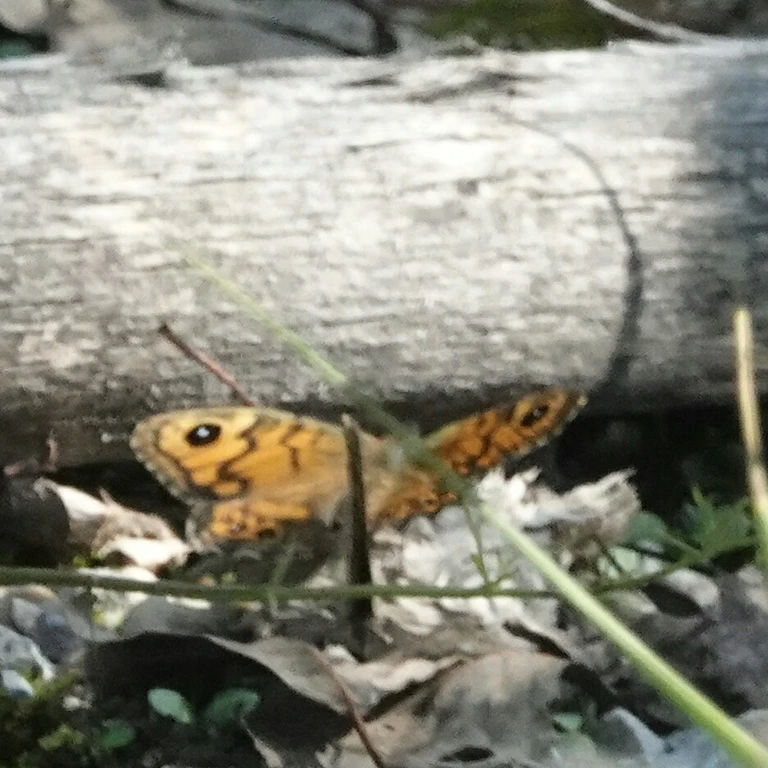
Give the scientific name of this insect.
Lasiommata megera (also Pararge megera)
